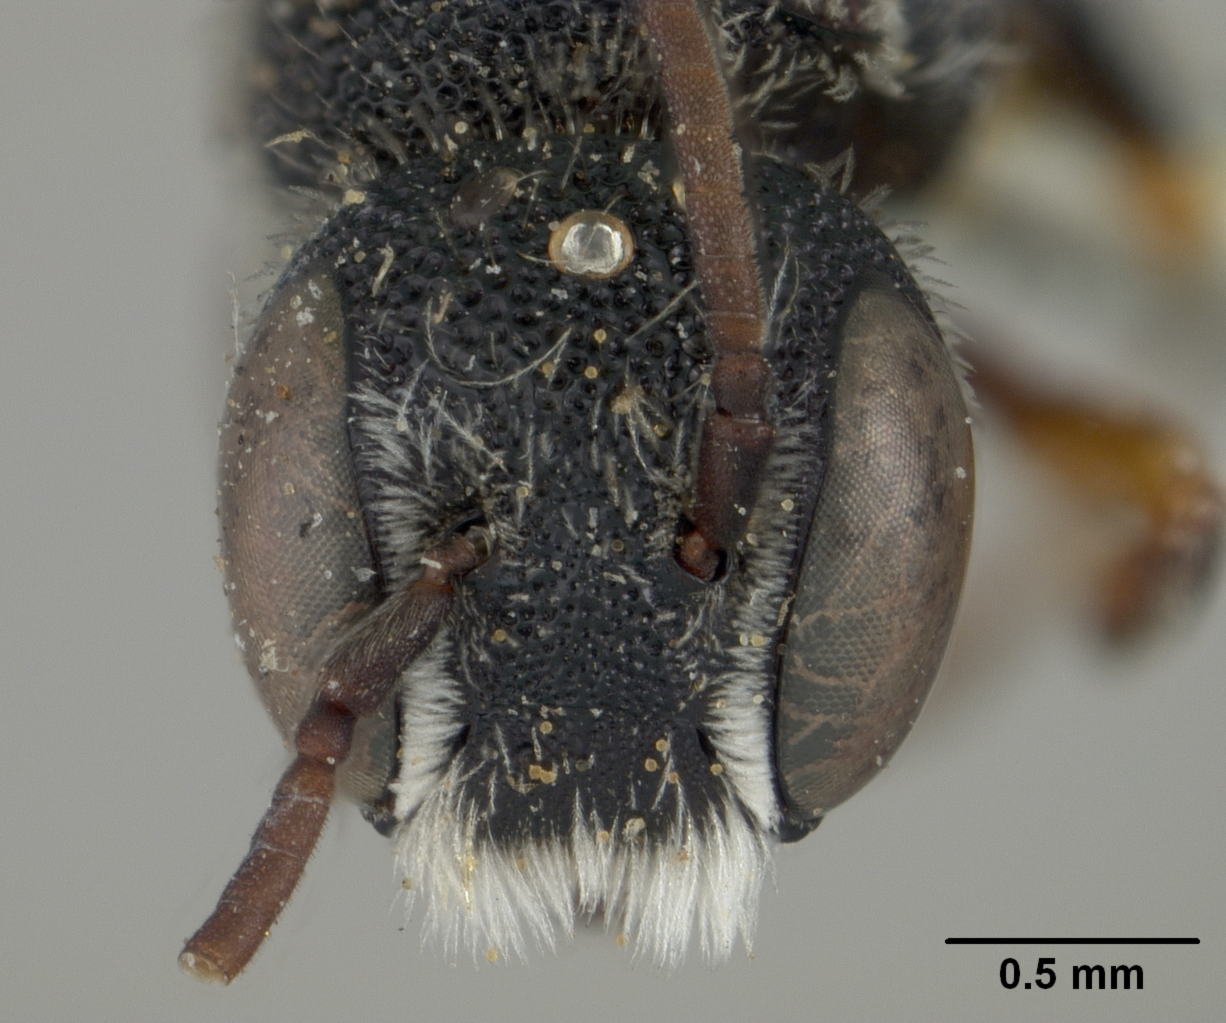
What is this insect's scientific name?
Heriades asteris
